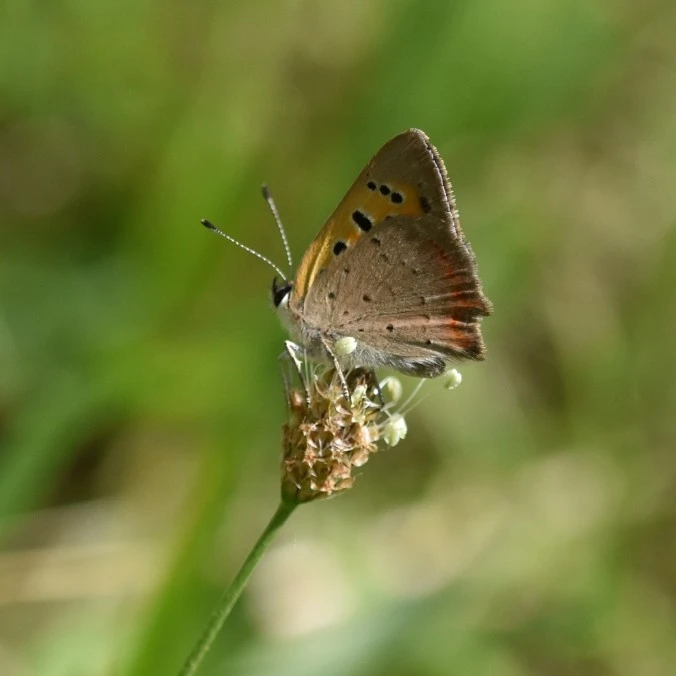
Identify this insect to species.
Lycaena phlaeas
